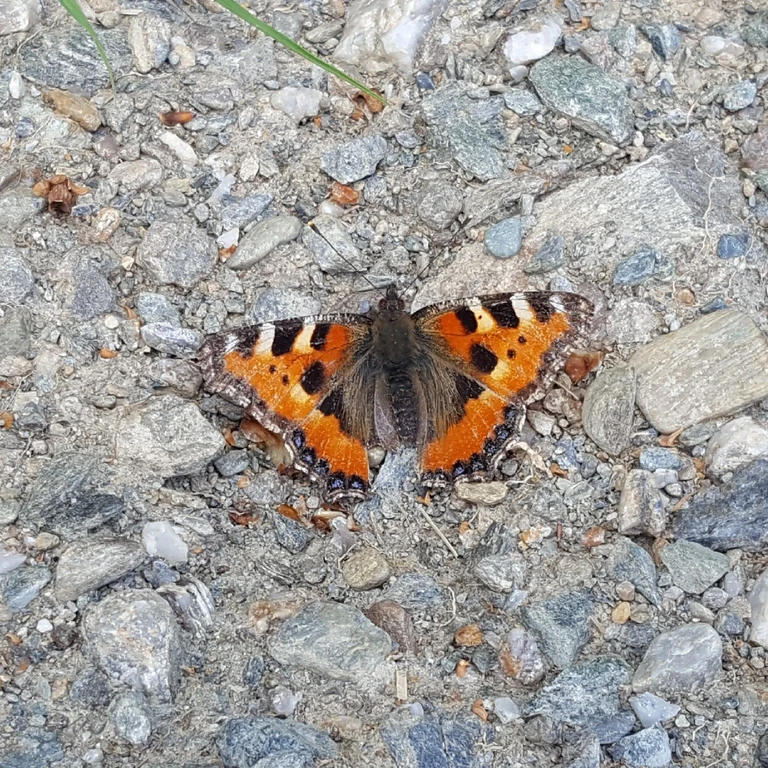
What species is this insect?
Aglais urticae
